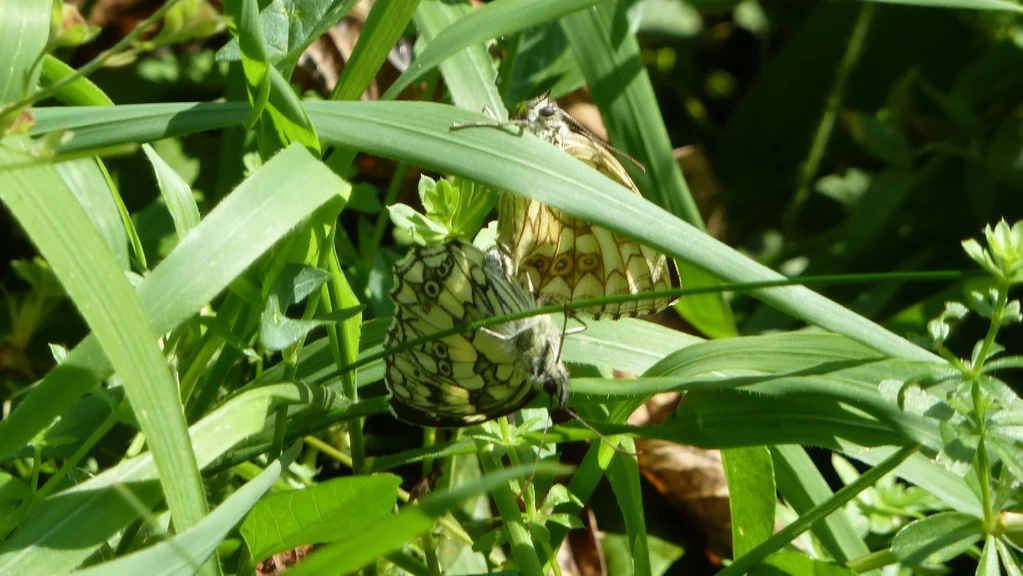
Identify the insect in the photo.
Melanargia galathea
